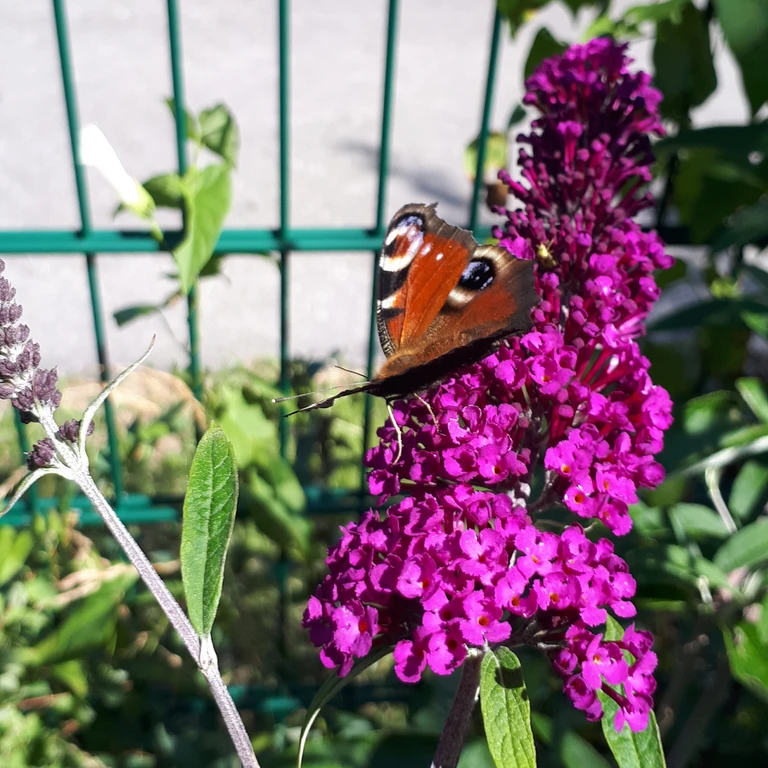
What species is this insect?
Aglais io
